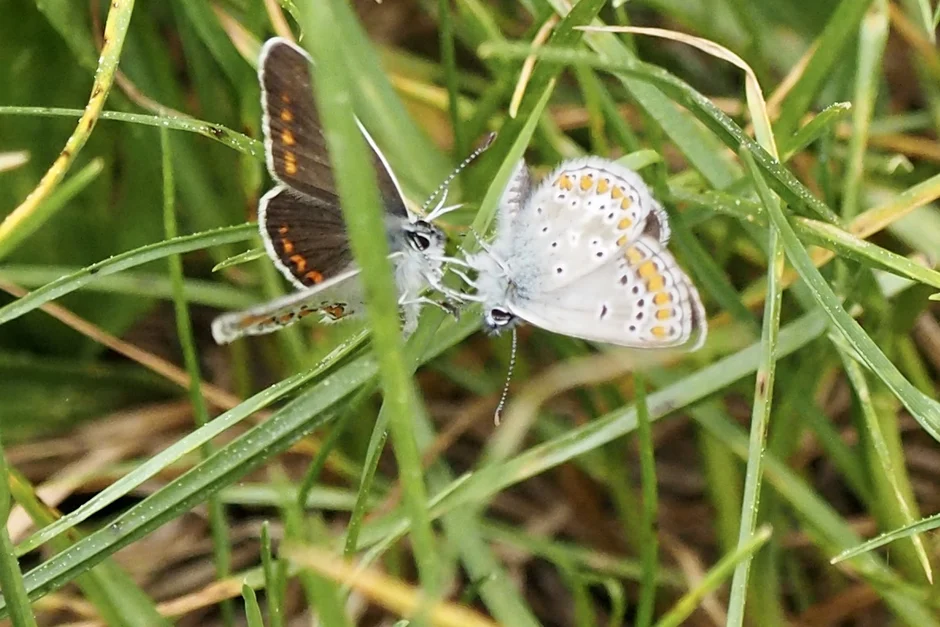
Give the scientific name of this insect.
Aricia agestis/artaxerxes
